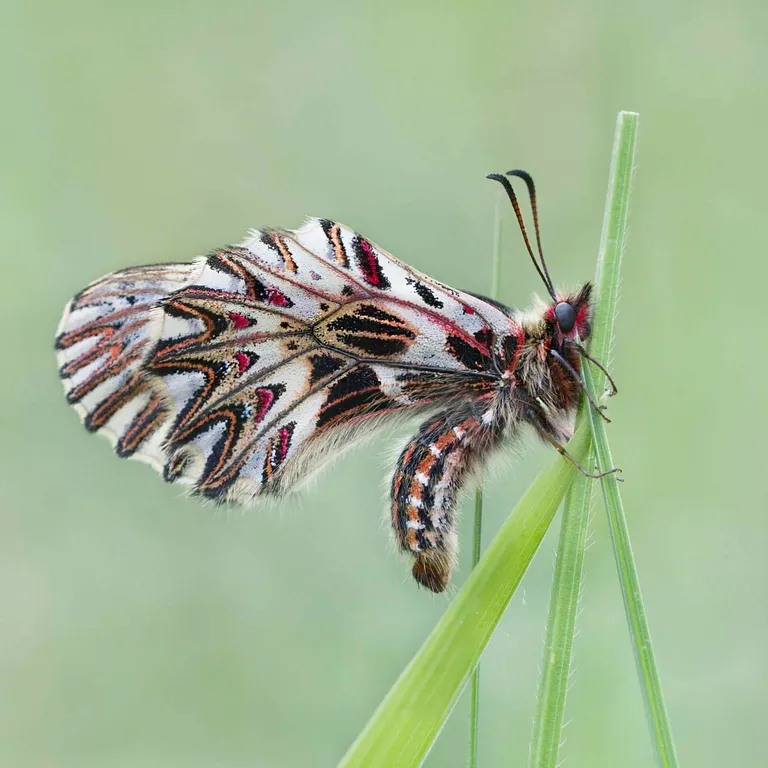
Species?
Zerynthia polyxena
